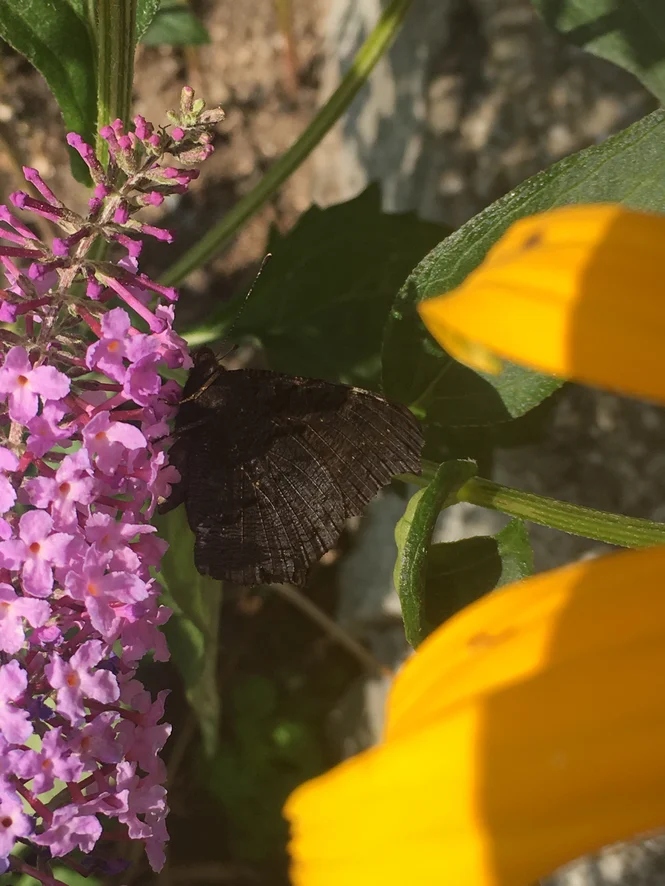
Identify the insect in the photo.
Aglais io
